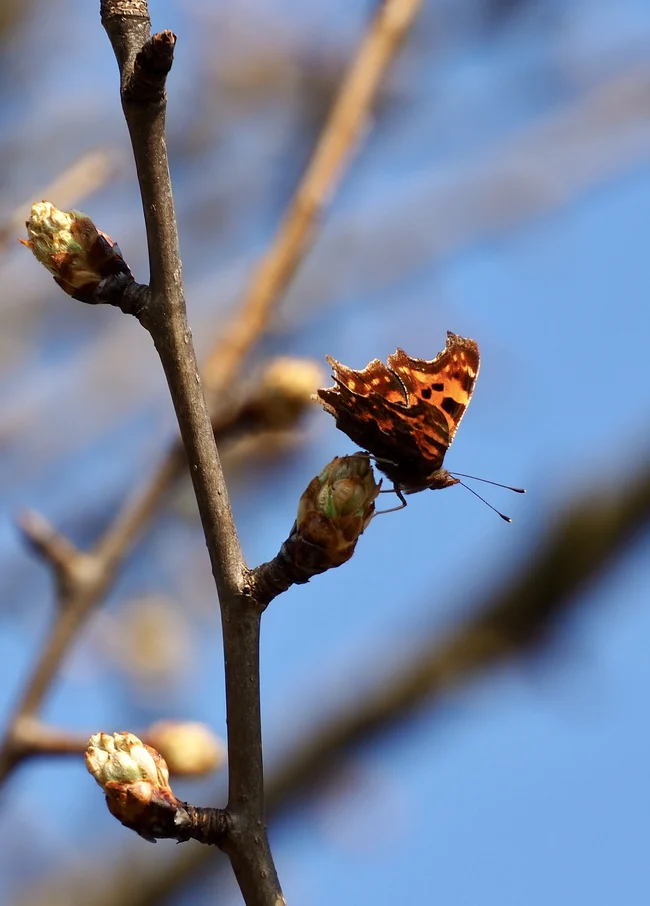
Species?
Polygonia c-album
